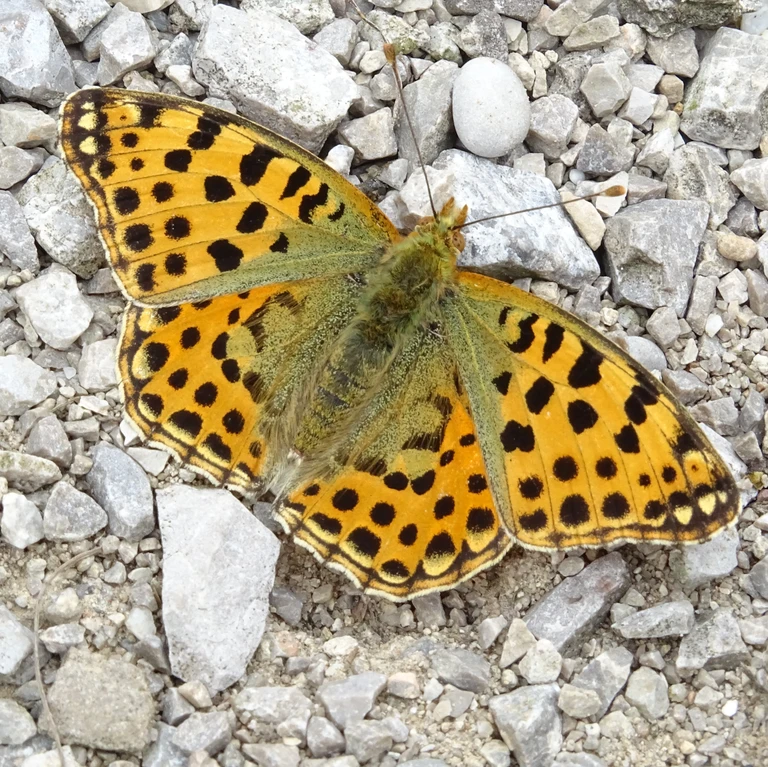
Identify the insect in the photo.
Issoria lathonia
